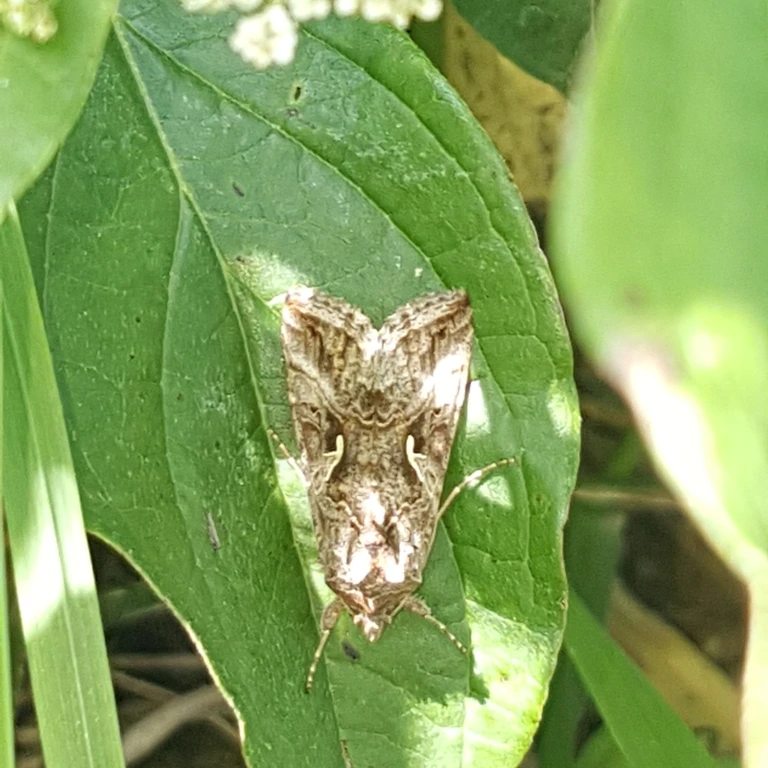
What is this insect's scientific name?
Autographa gamma
